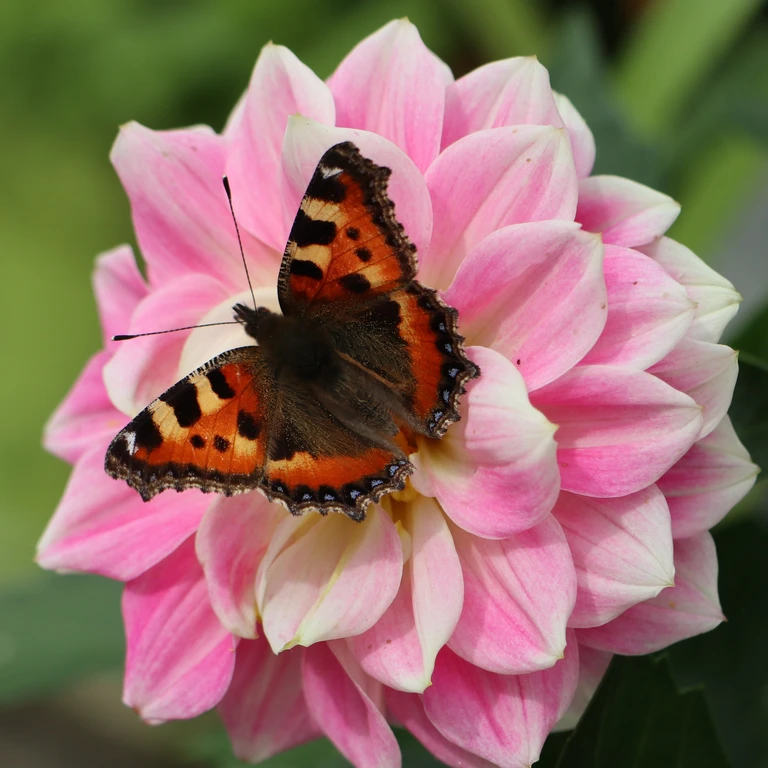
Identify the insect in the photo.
Aglais urticae
